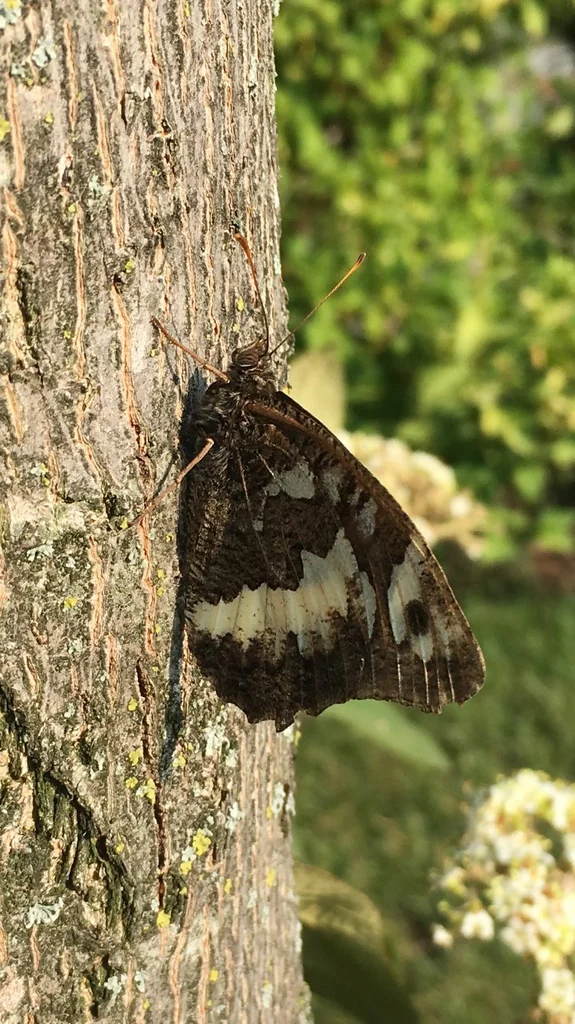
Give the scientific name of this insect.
Brintesia circe
